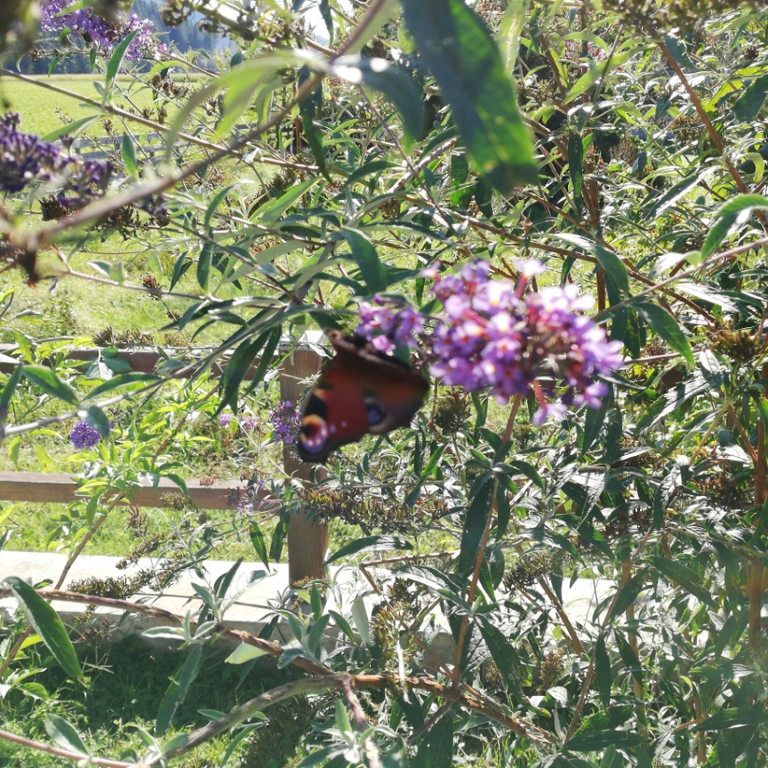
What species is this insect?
Aglais io
